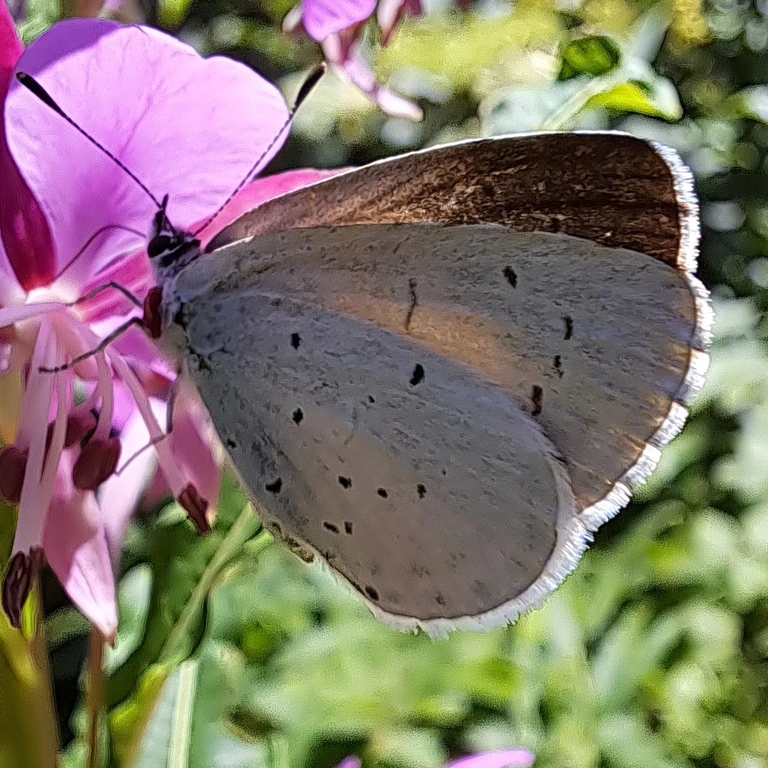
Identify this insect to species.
Celastrina argiolus
